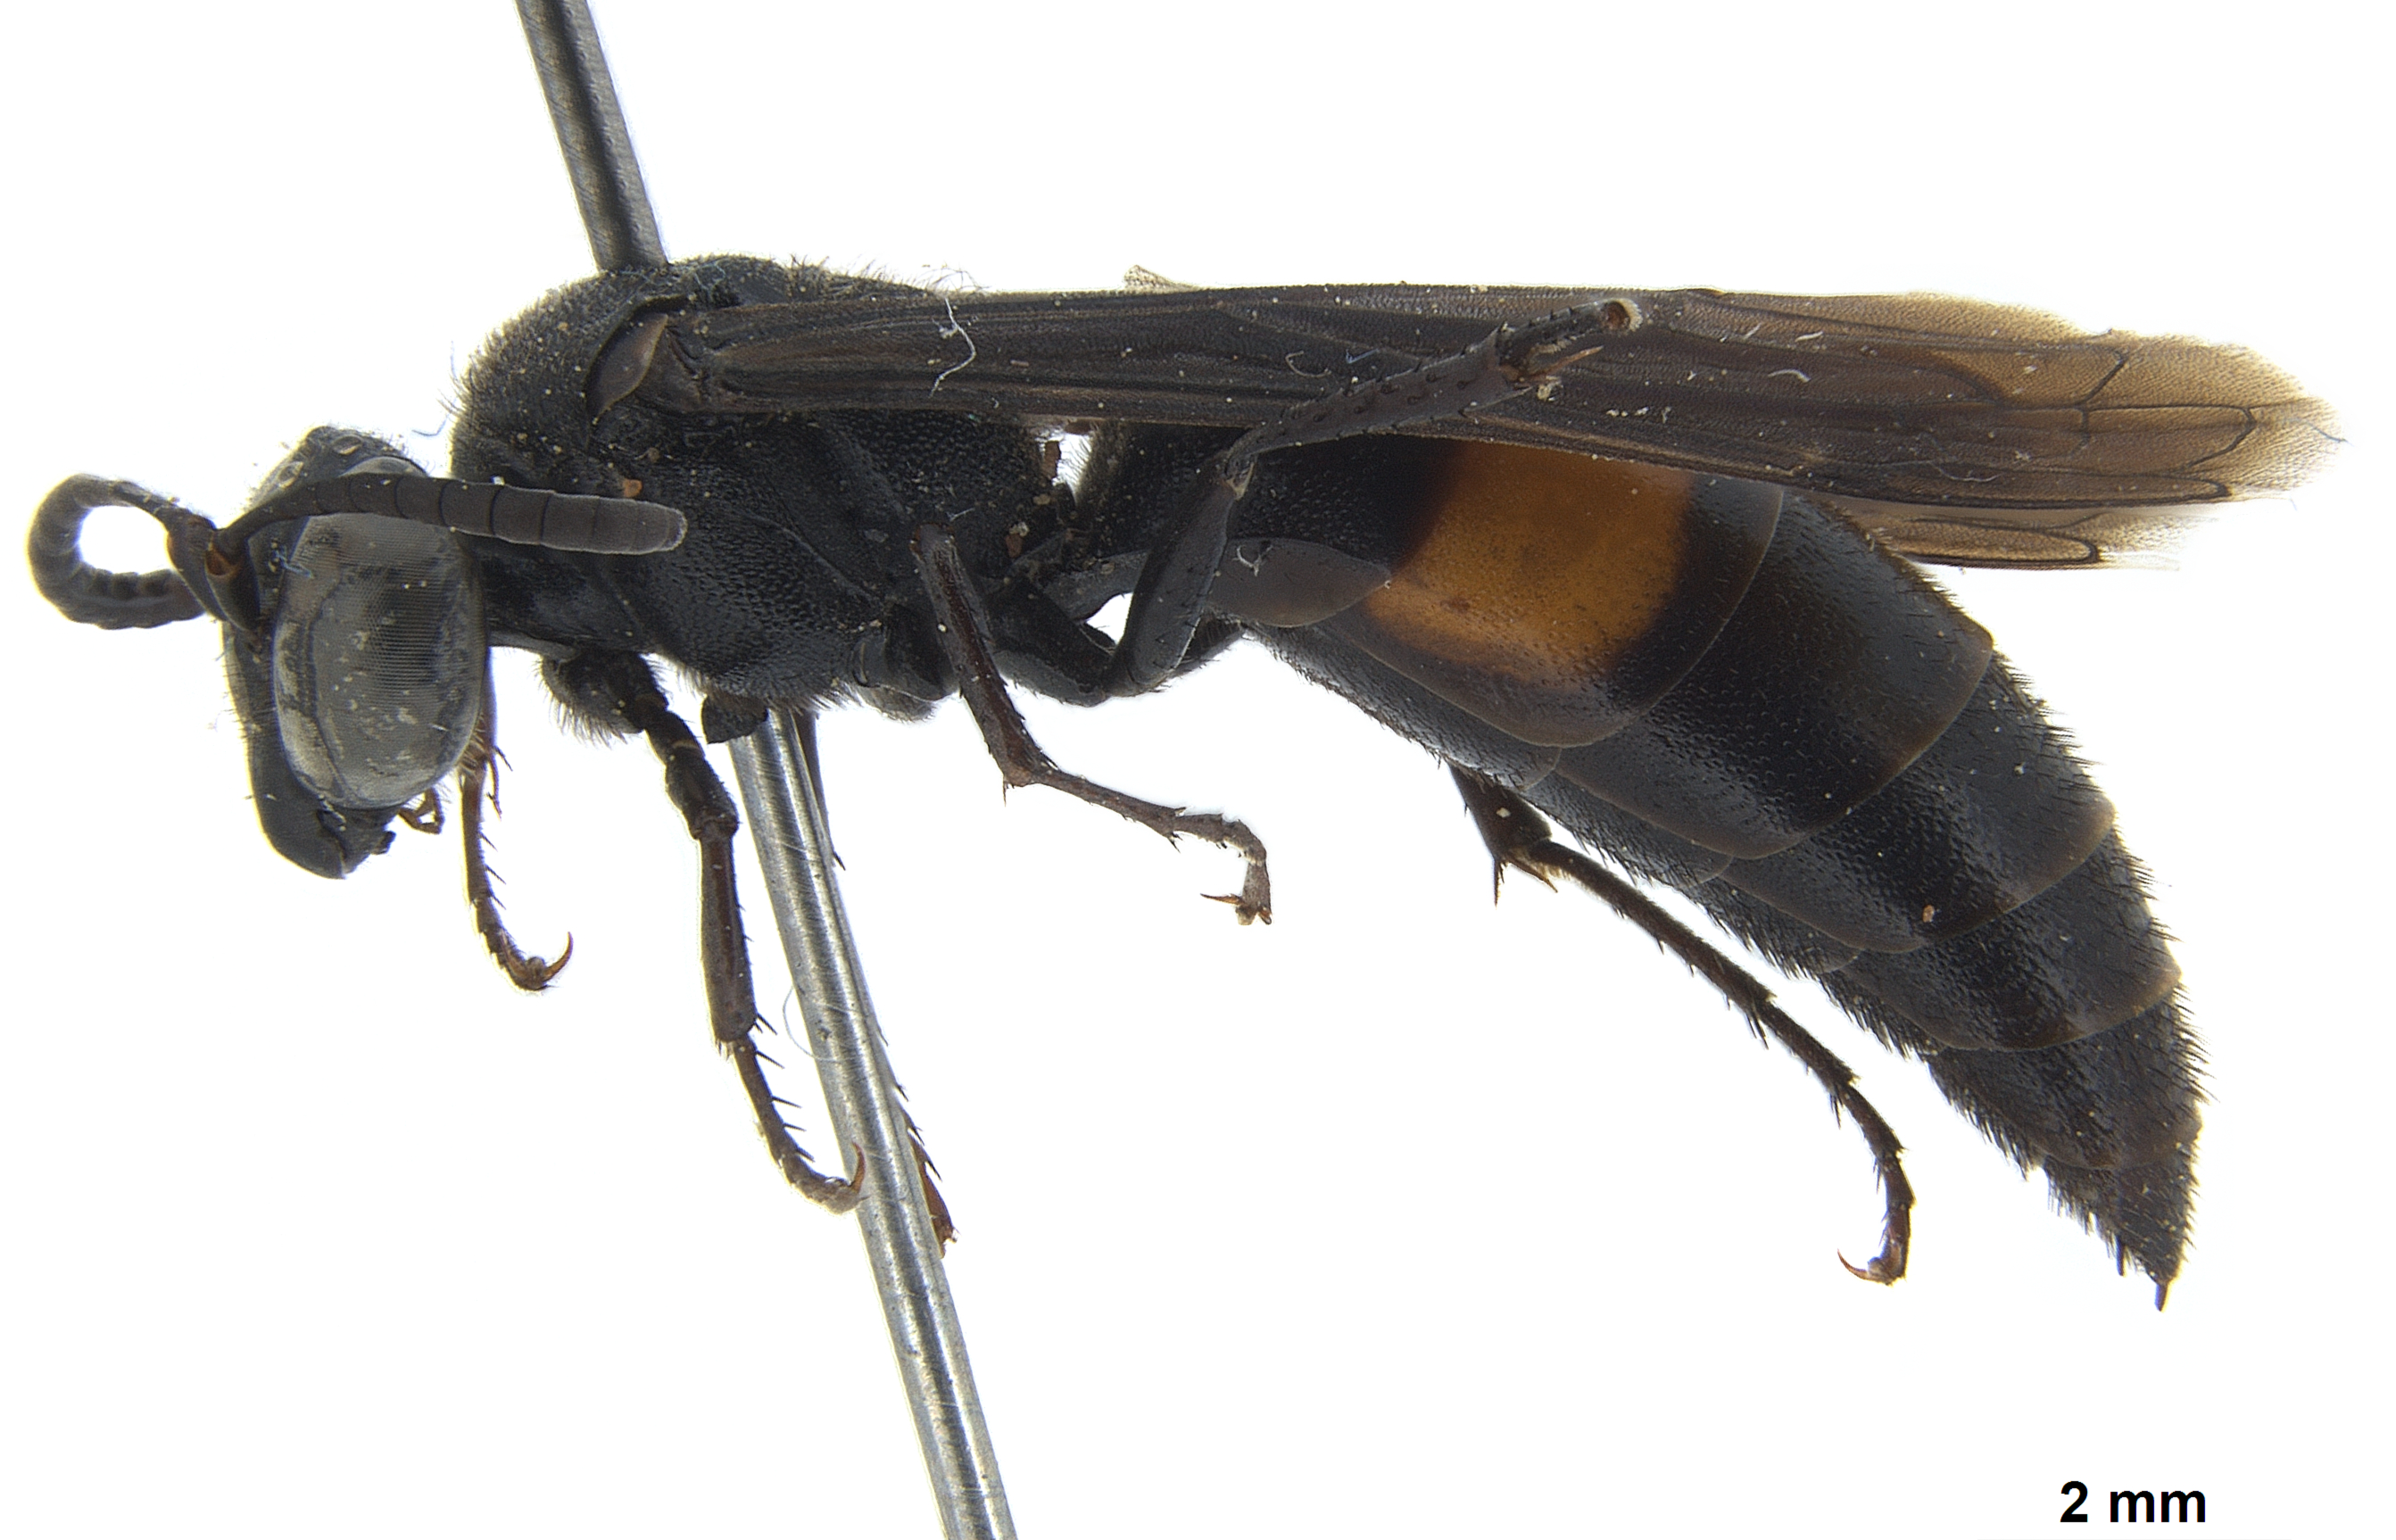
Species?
Stizoides renicinctus
